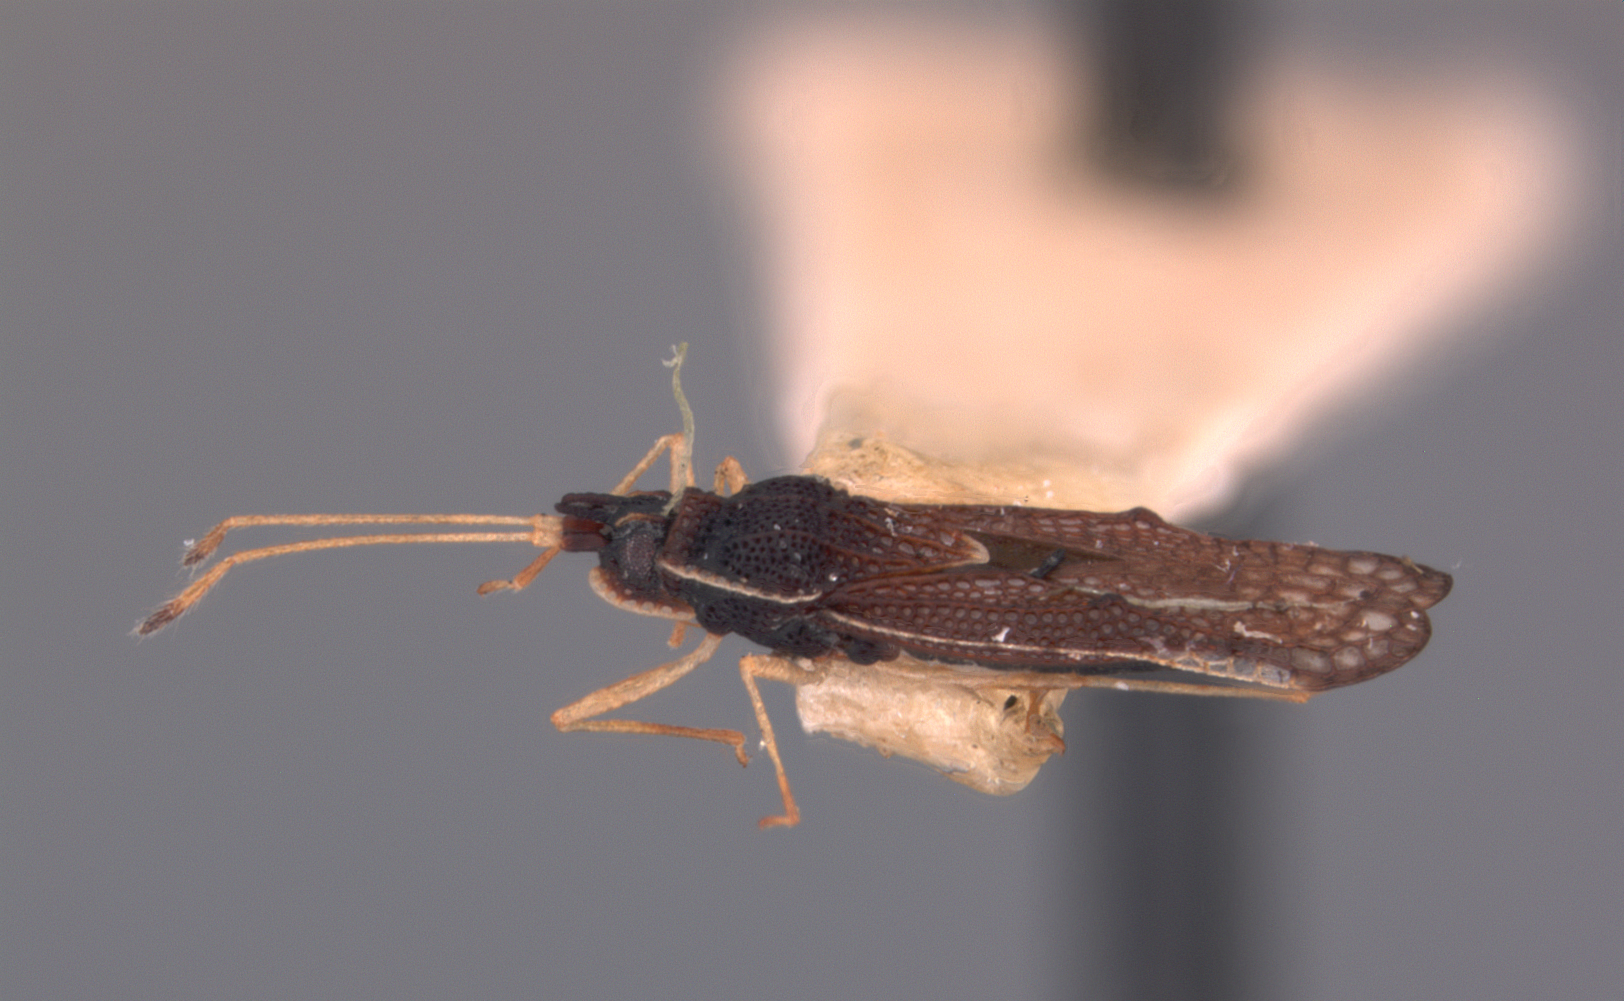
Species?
Corycera fortis
